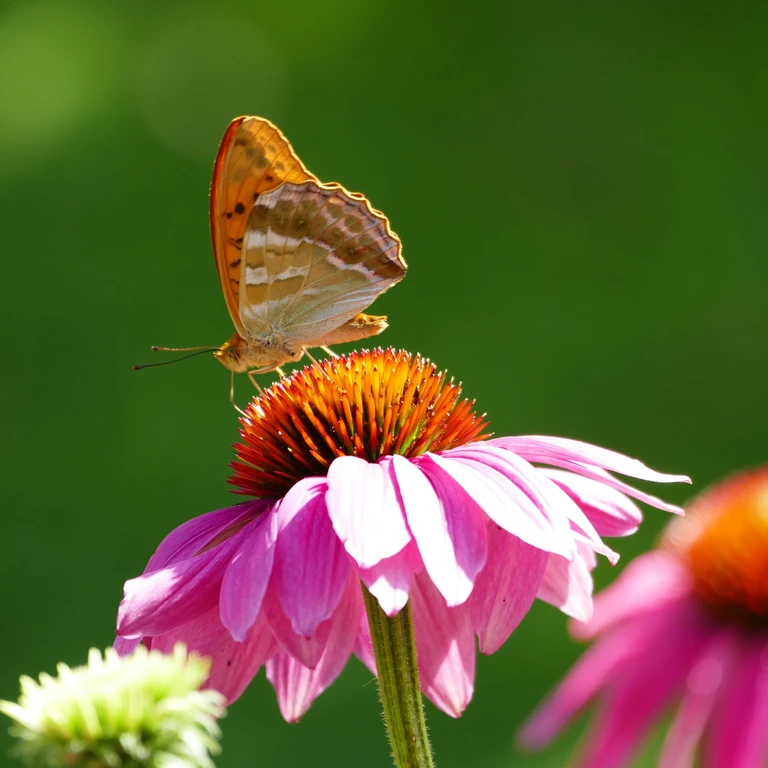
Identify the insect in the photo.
Argynnis paphia
